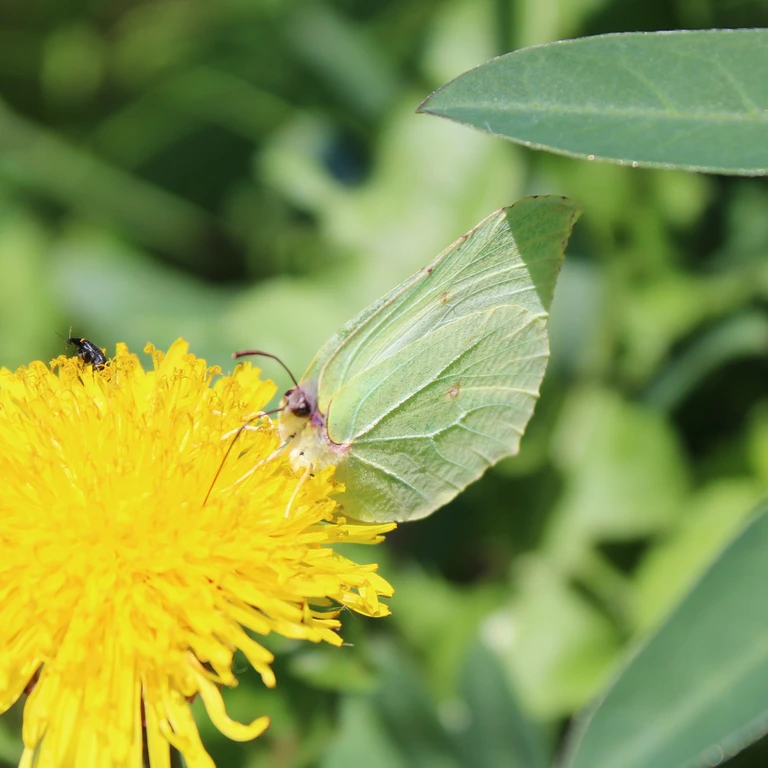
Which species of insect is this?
Gonepteryx rhamni
